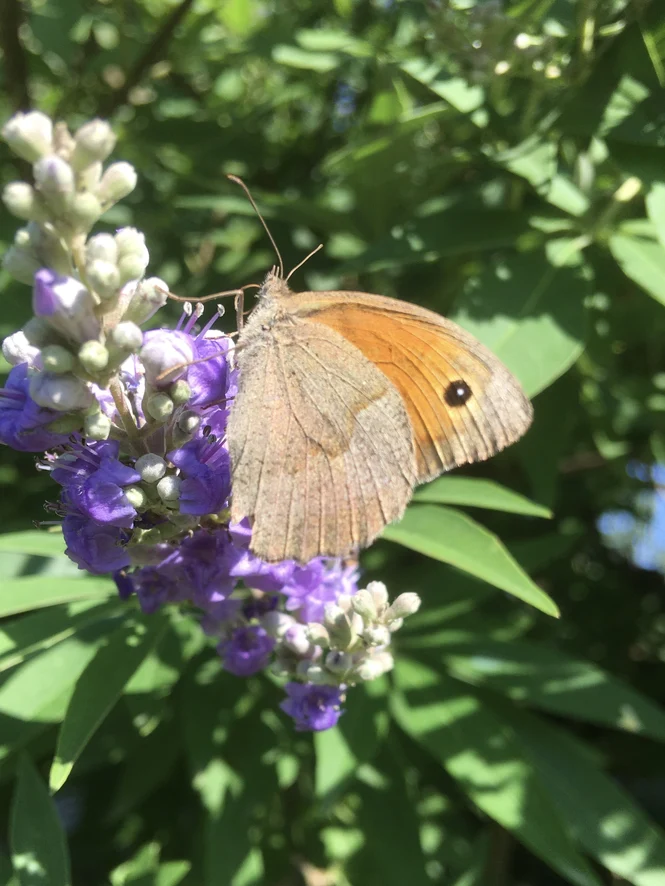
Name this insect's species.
Maniola jurtina
